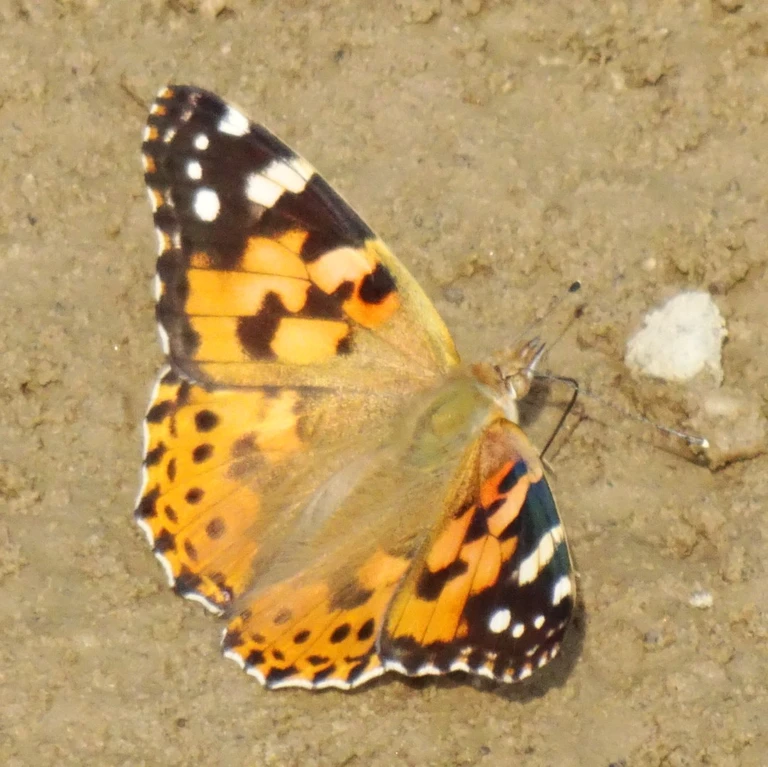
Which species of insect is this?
Vanessa cardui
